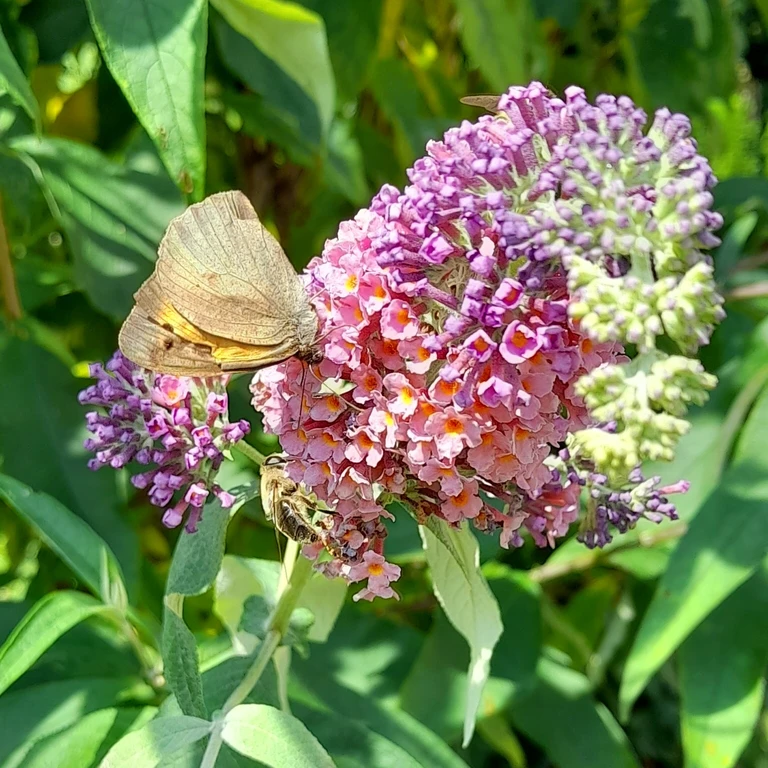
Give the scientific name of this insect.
Maniola jurtina
